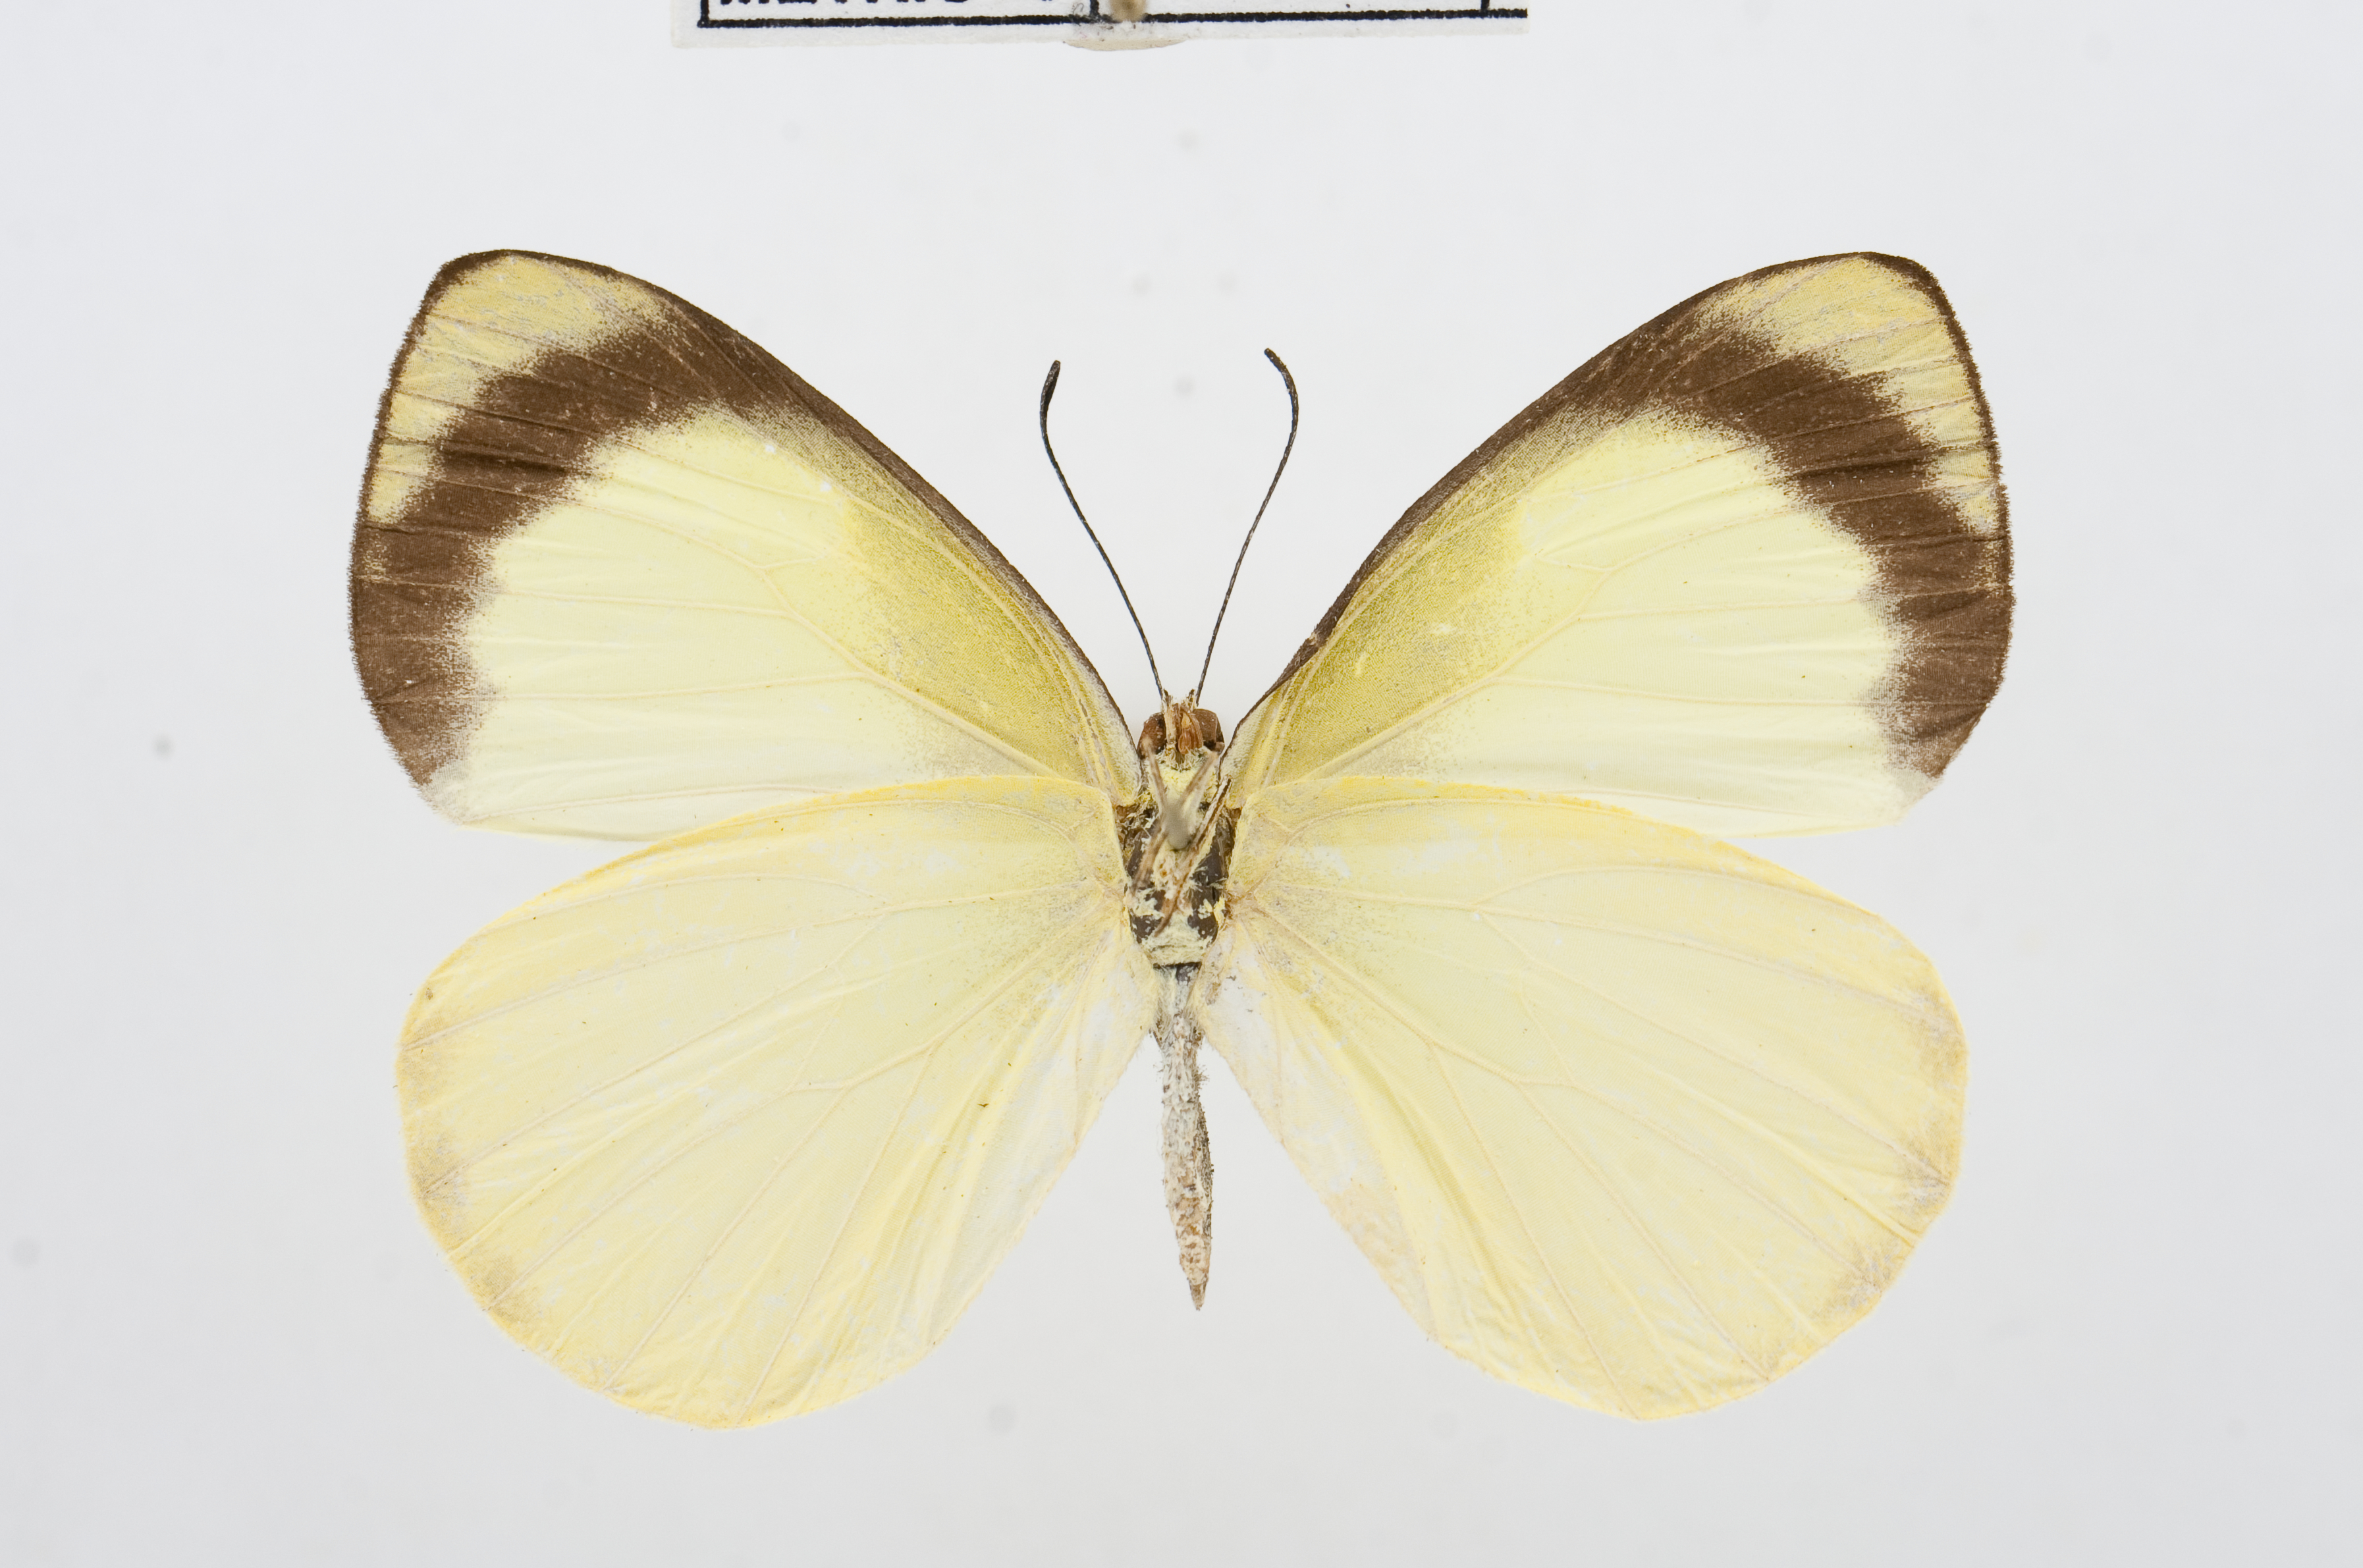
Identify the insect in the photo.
Elodina primularis
